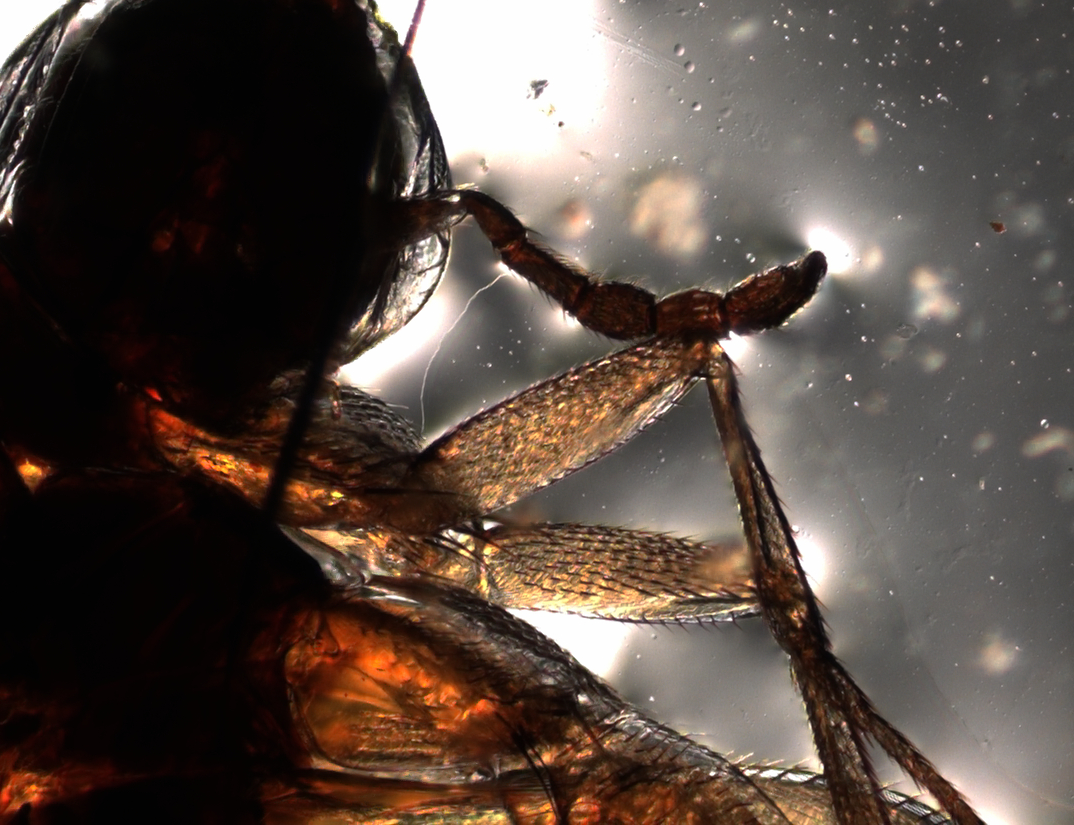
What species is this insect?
Elasmus mahabaleswarensis
